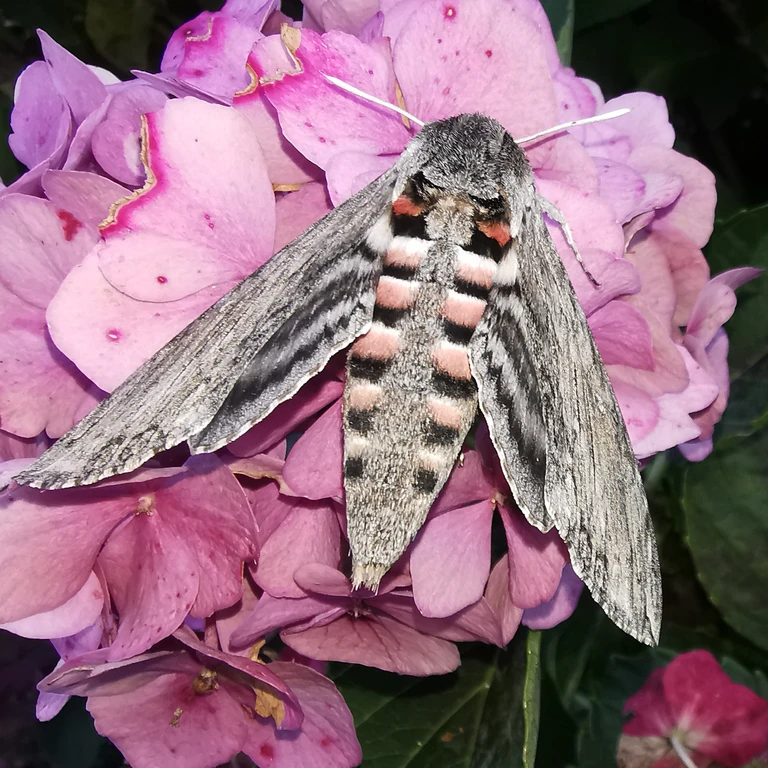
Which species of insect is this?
Agrius convolvuli
